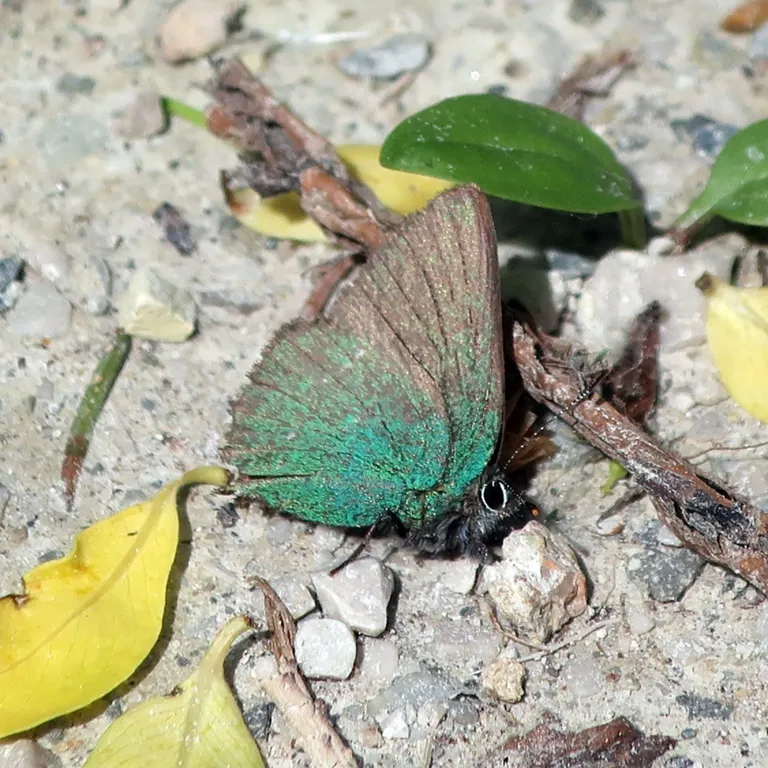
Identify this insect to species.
Callophrys rubi
